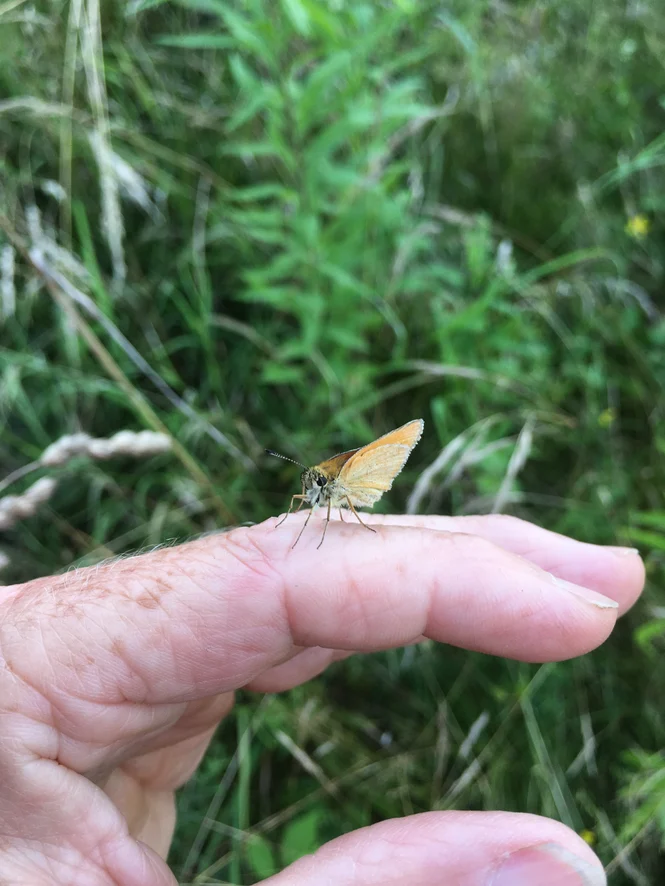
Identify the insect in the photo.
Thymelicus lineola
